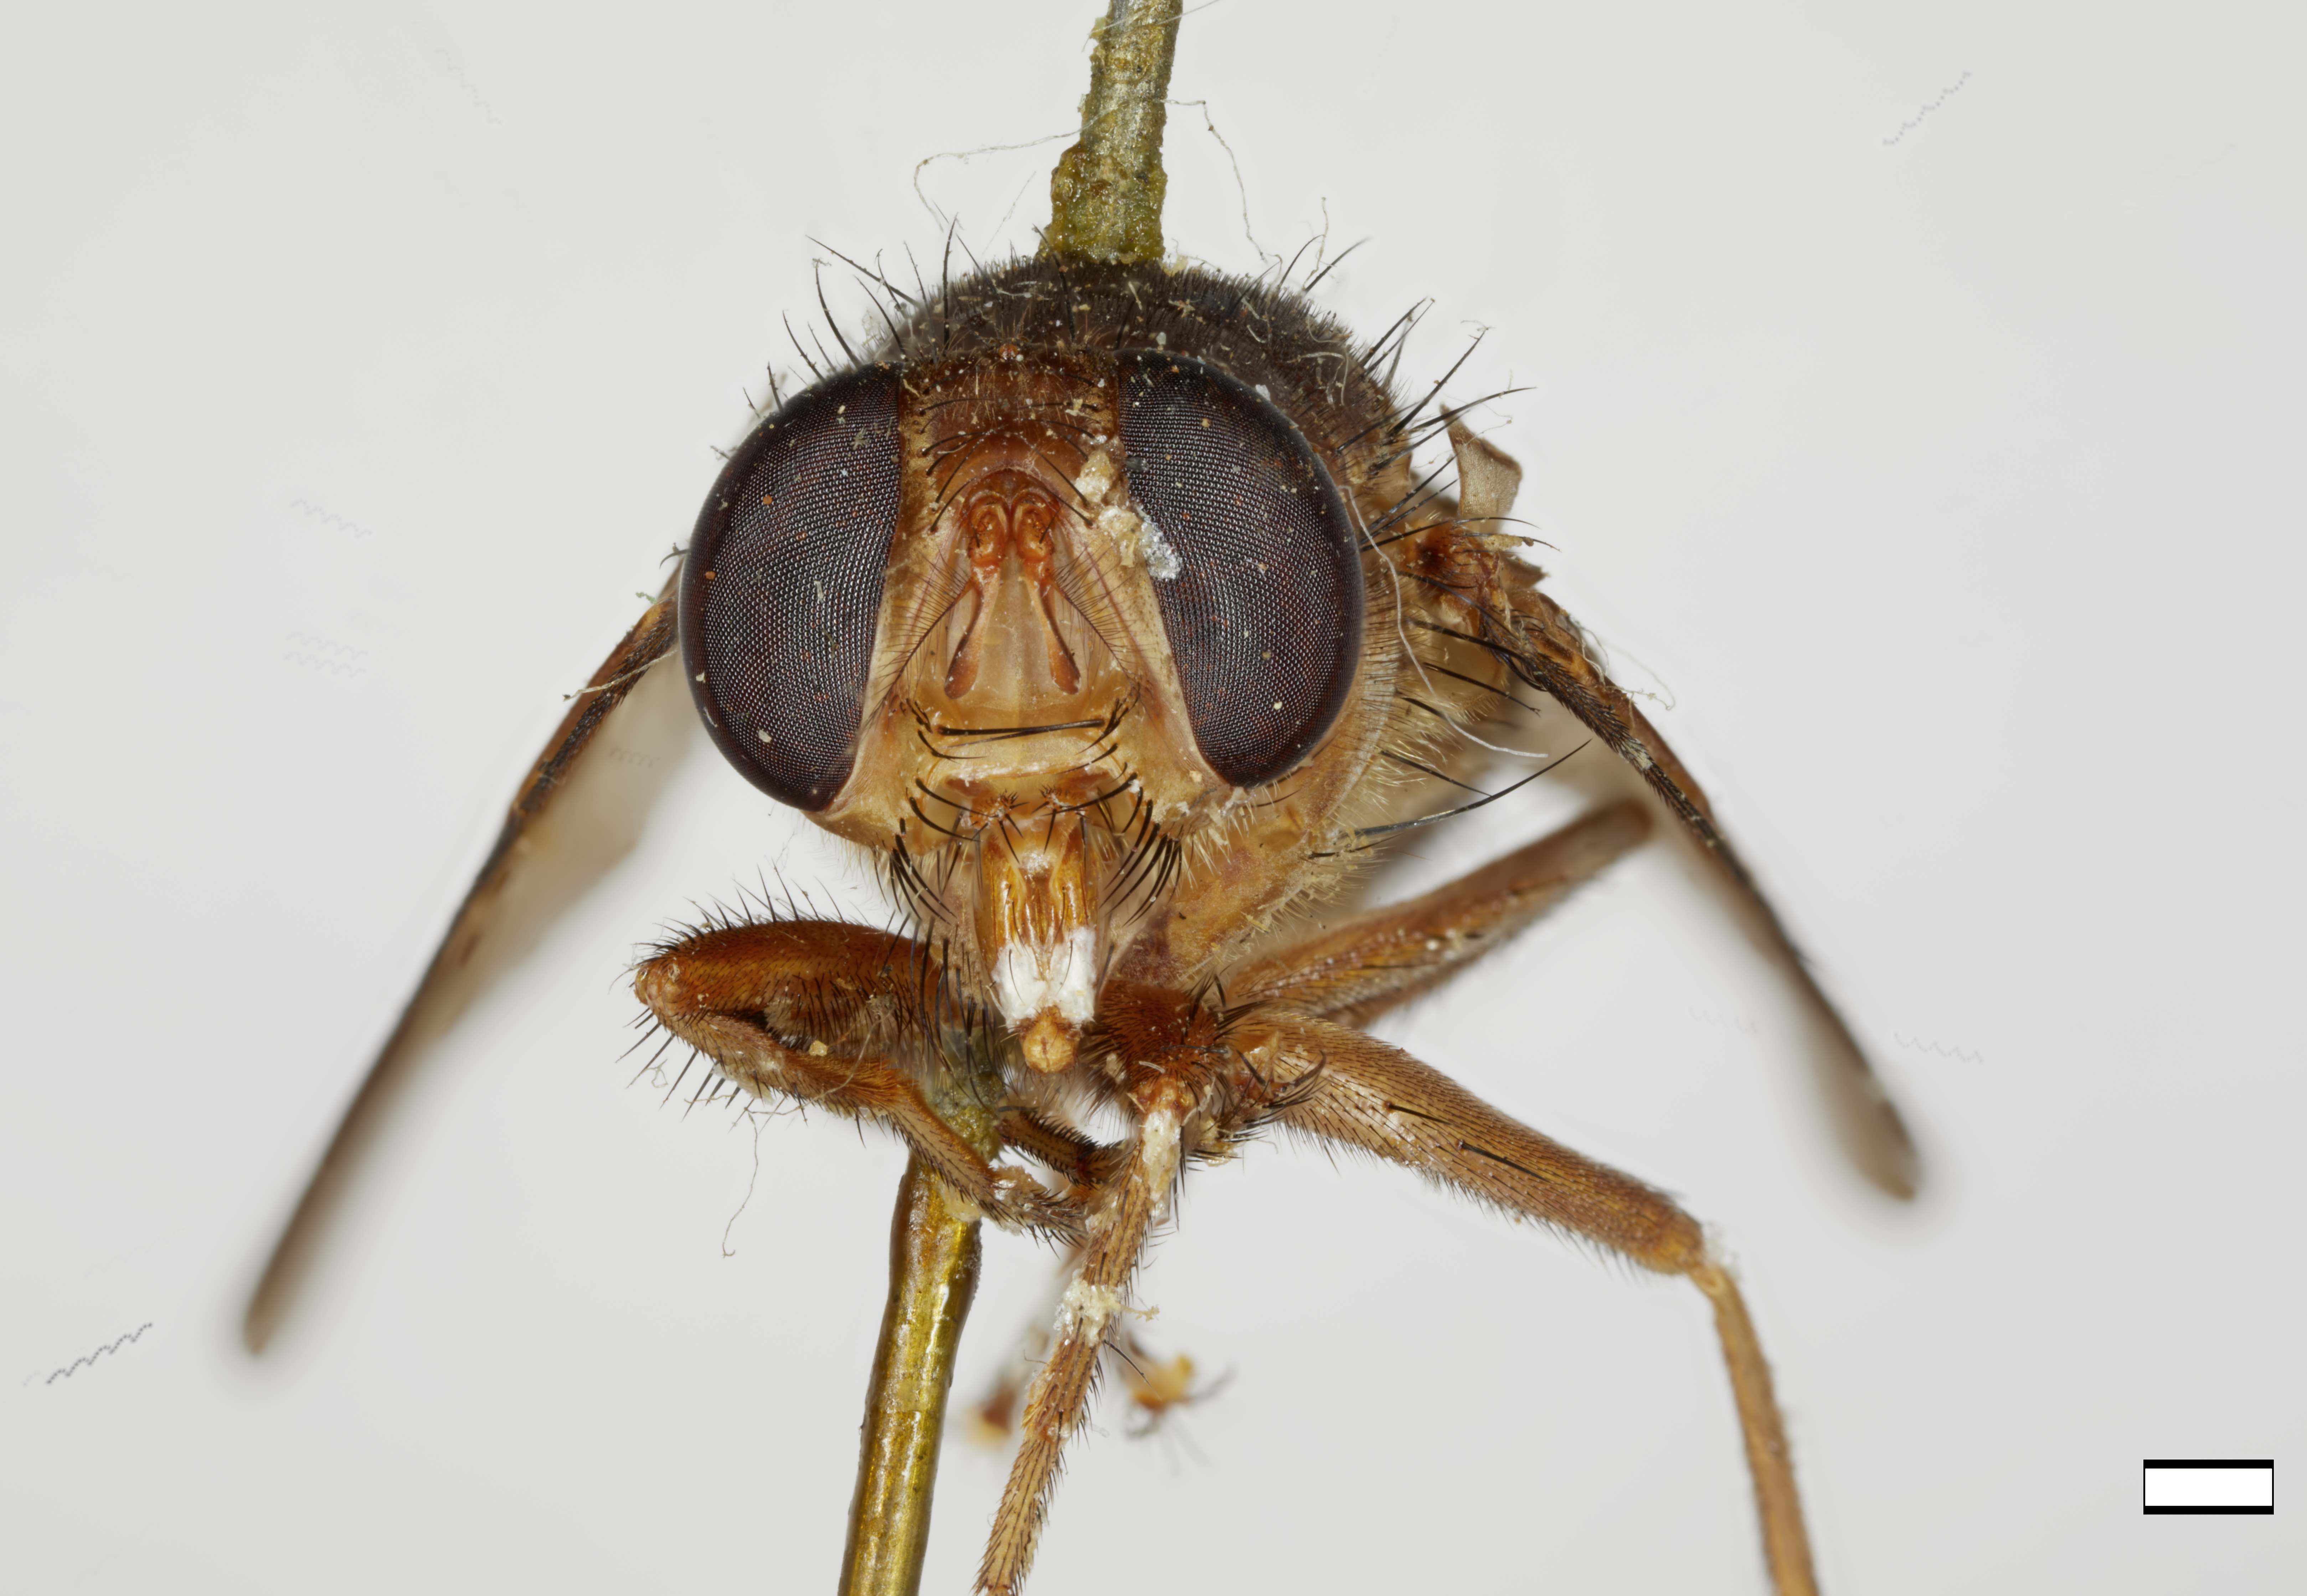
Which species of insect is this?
Bengalia recurva
